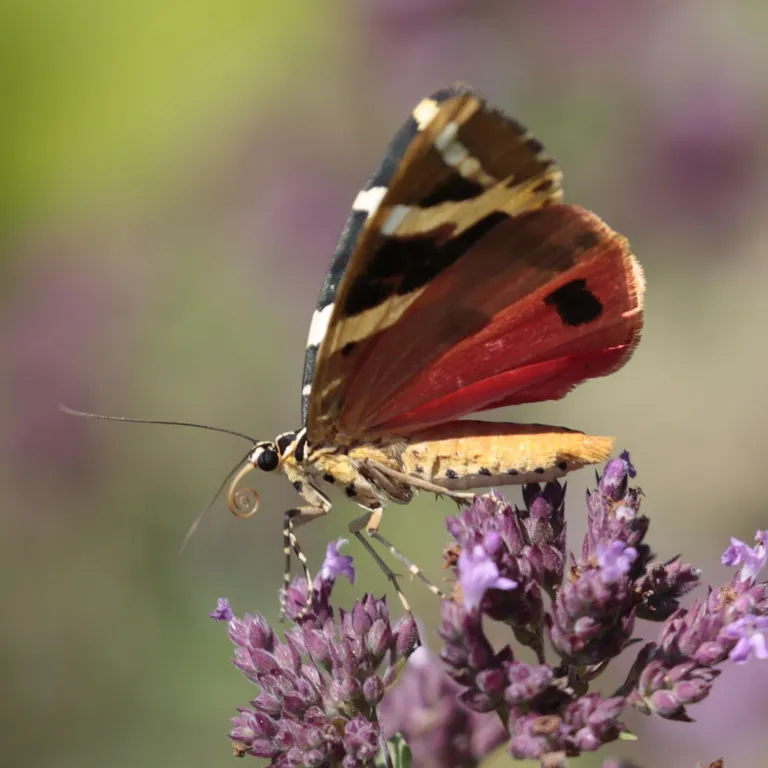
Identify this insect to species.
Euplagia quadripunctaria
